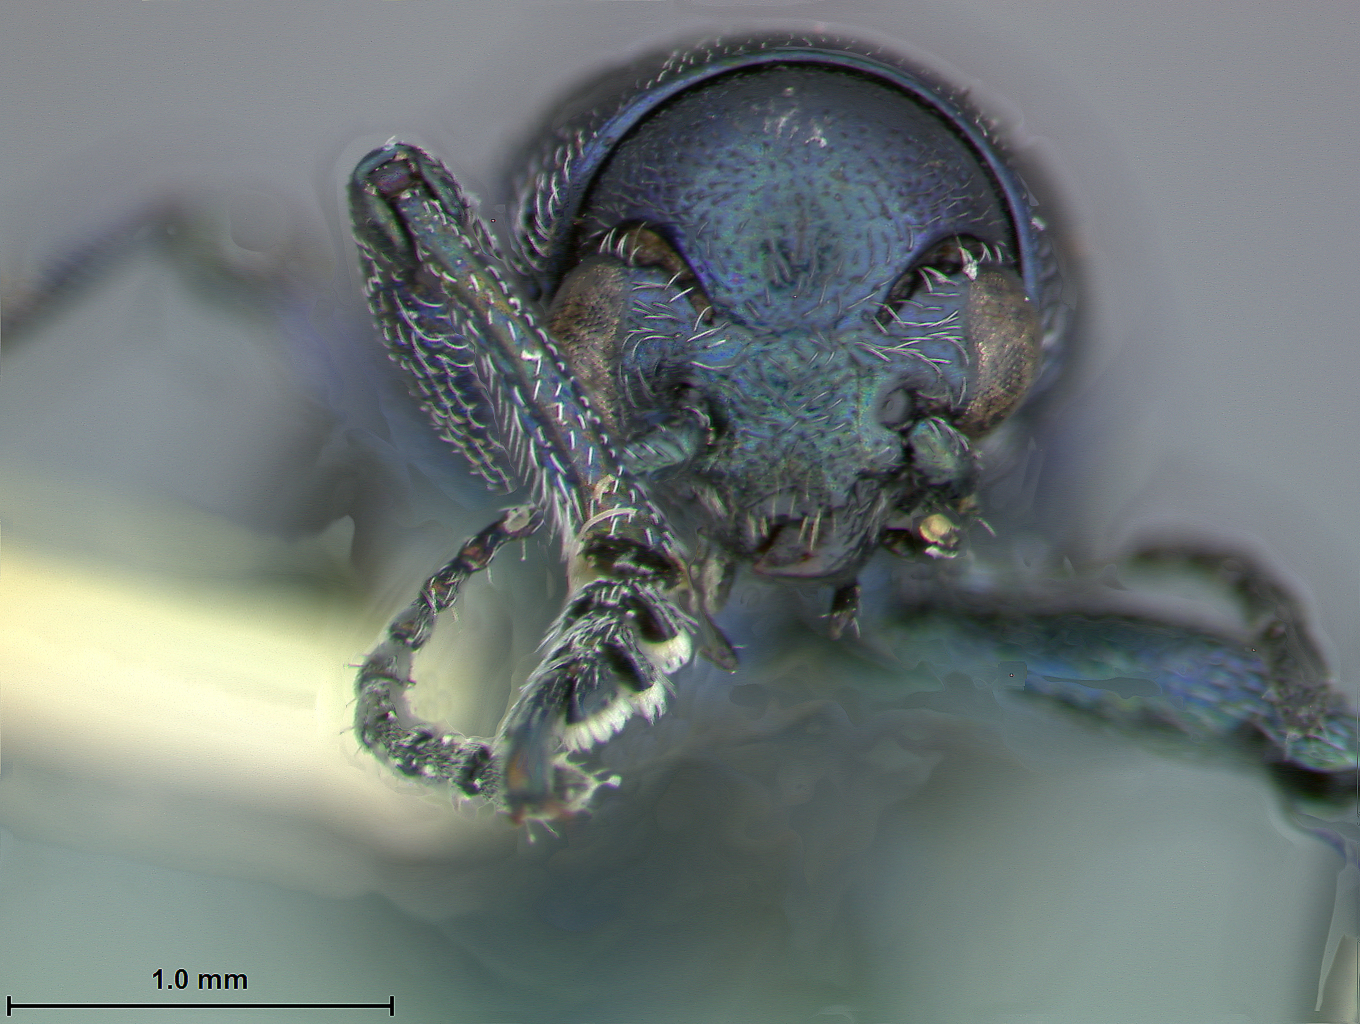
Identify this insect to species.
Graphops barberi
